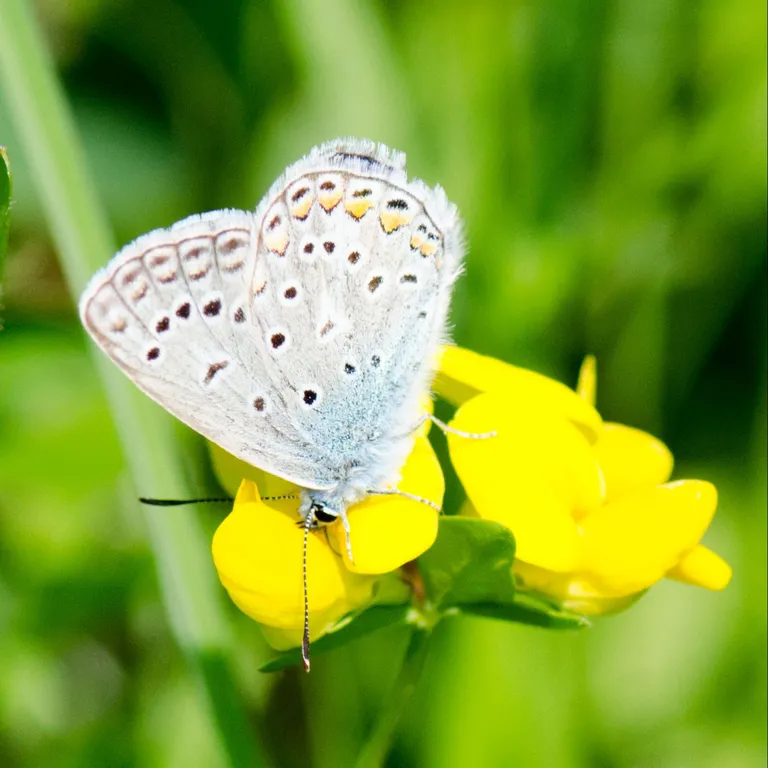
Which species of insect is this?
Polyommatus icarus
